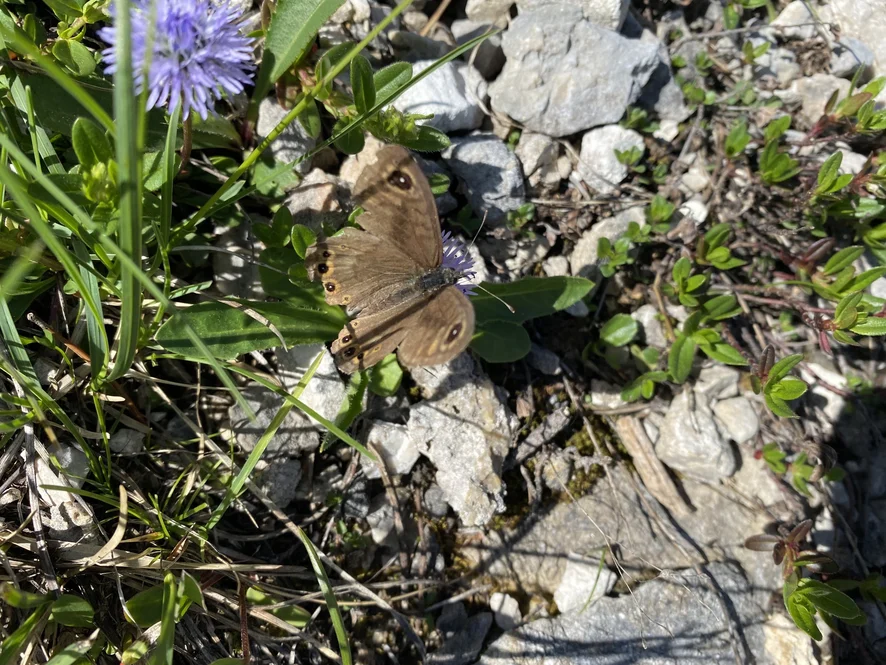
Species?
Lasiommata petropolitana (also Pararge petropolitana)
